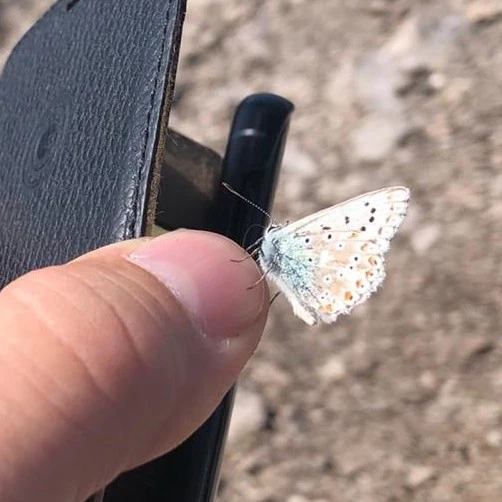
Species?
Lysandra coridon
